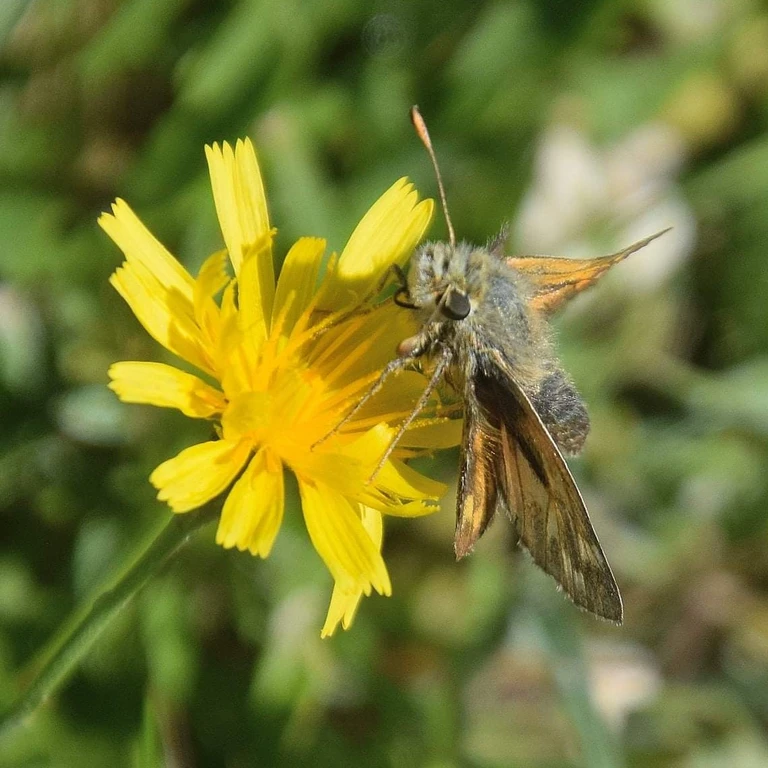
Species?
Hesperia comma
